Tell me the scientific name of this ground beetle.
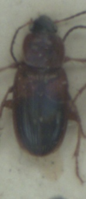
Stenolophus teutonus
